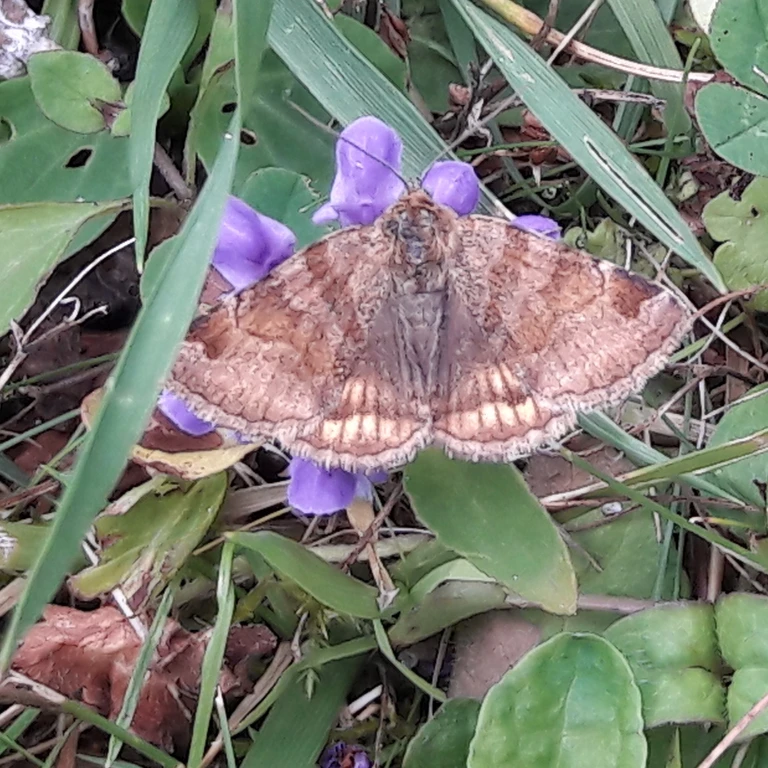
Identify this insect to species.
Euclidia glyphica
